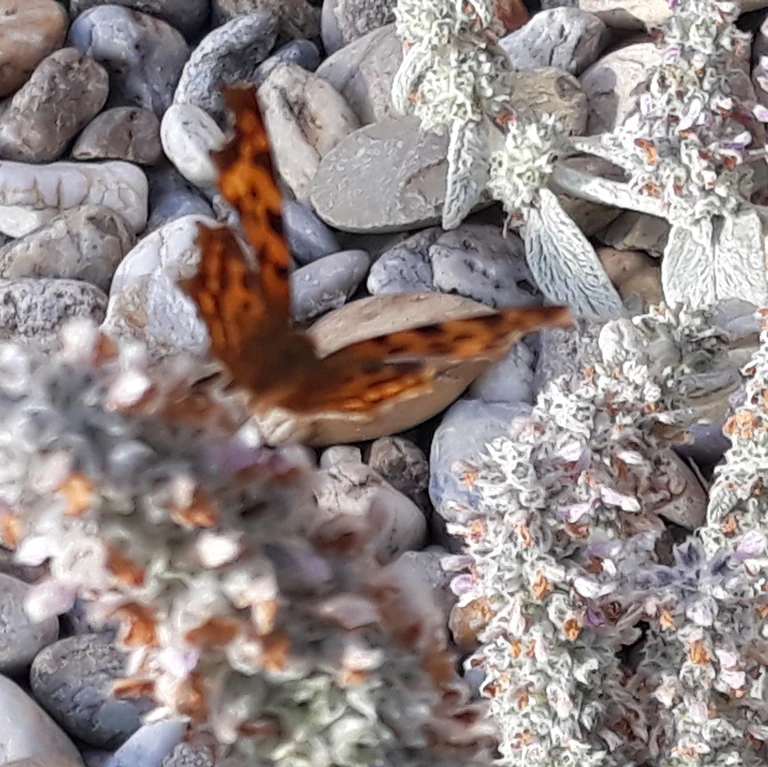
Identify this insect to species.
Polygonia c-album
